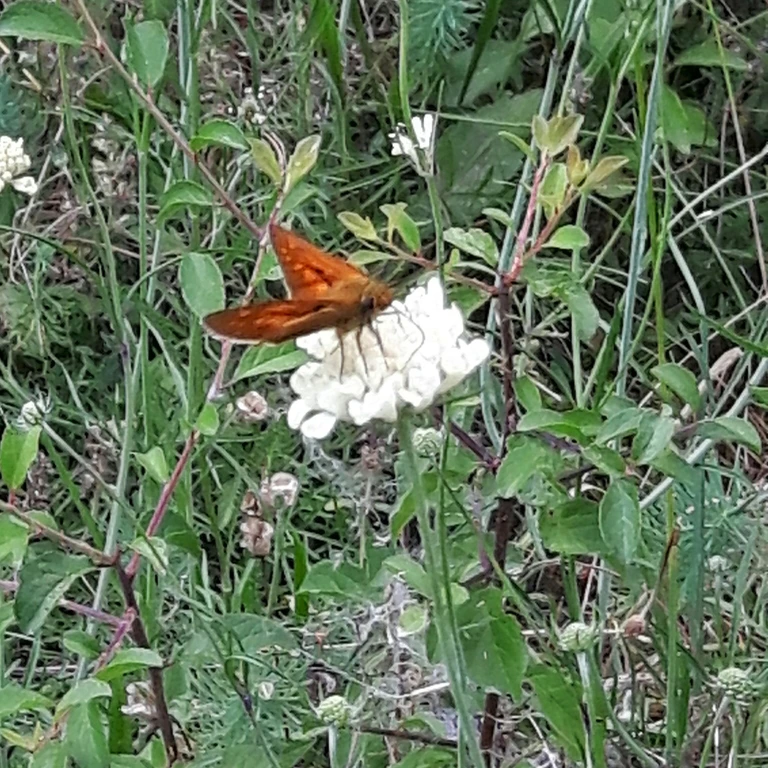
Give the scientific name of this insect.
Ochlodes sylvanus (also Ochlodes venata)
